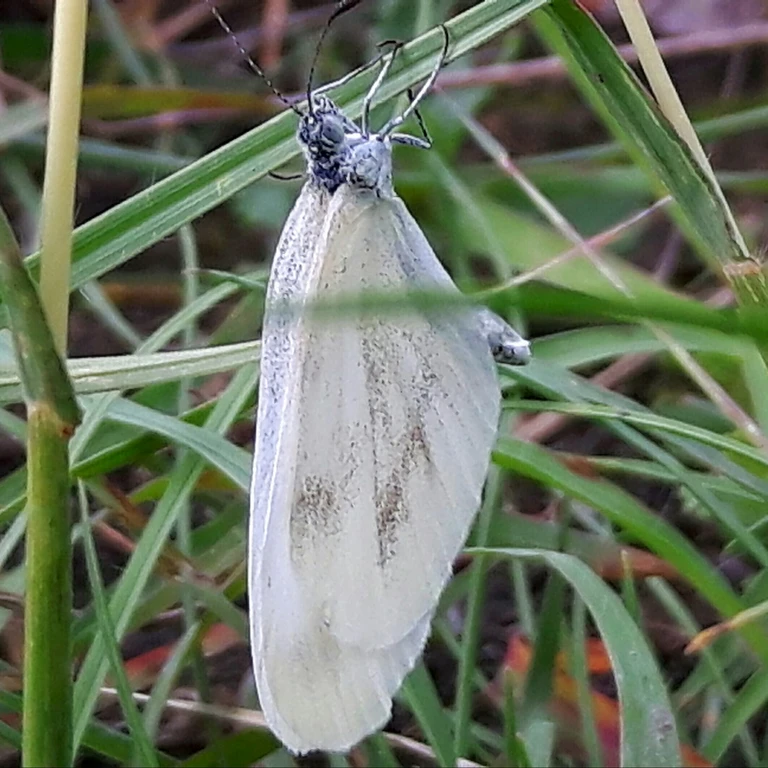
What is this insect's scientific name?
Leptidea sinapis/juvernica
